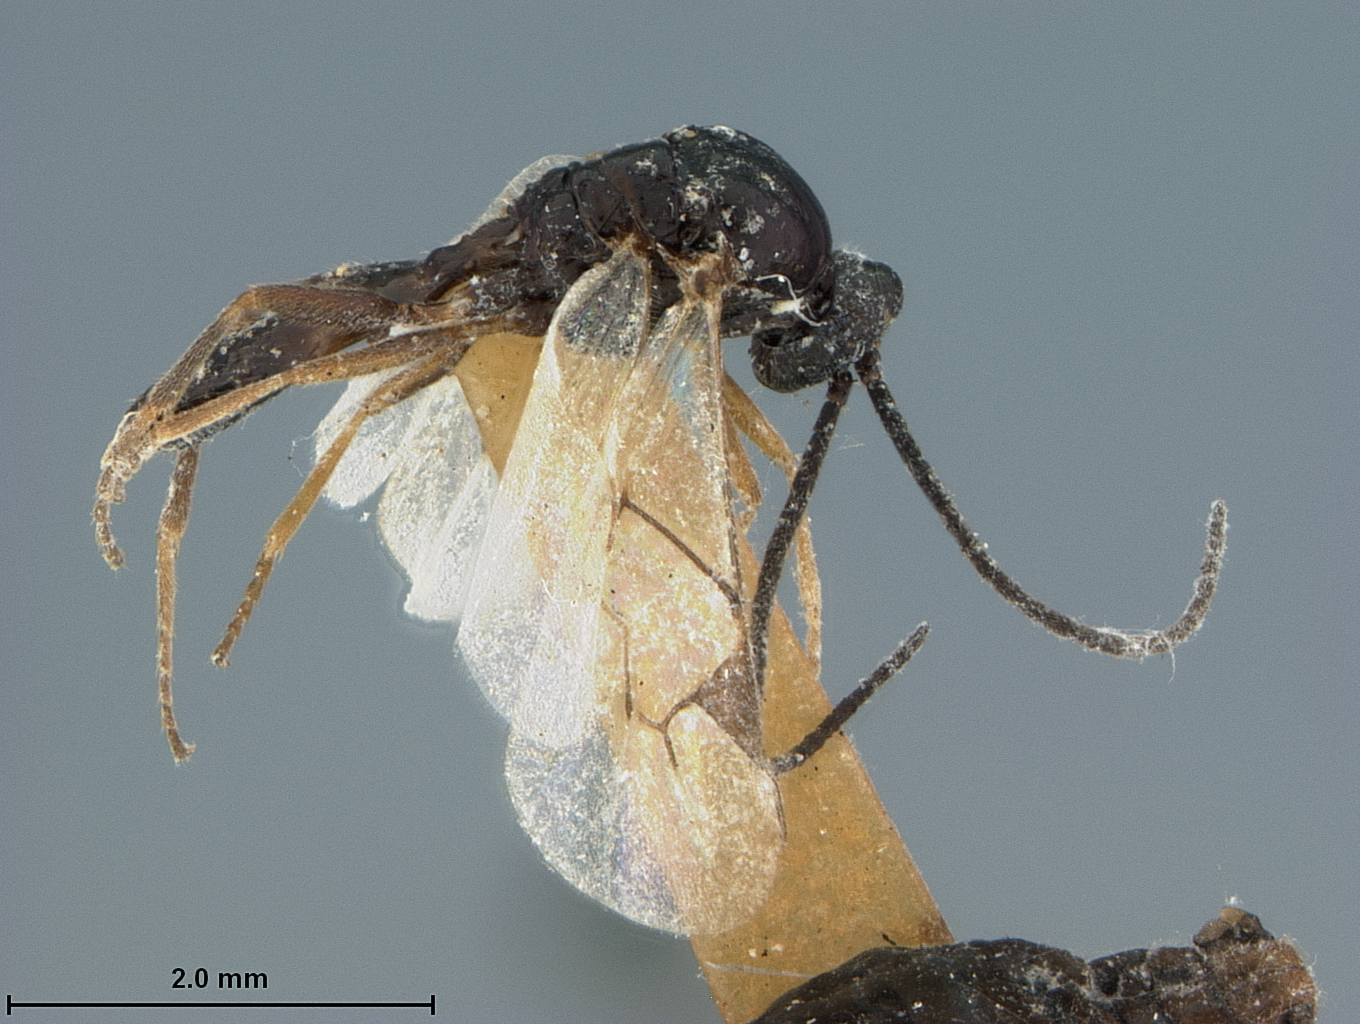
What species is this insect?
Aphidius lachnivoris
